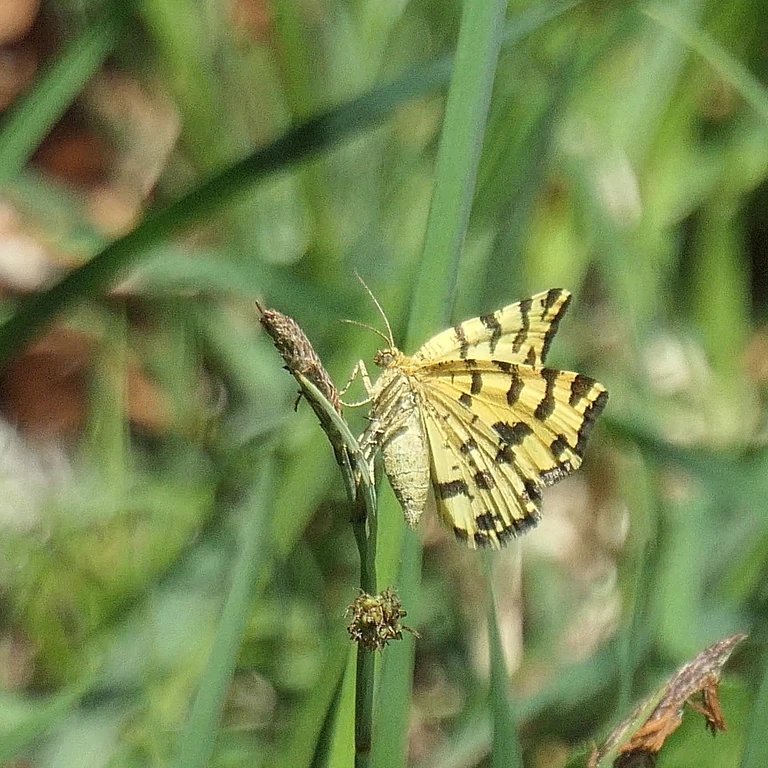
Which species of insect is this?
Pseudopanthera macularia
